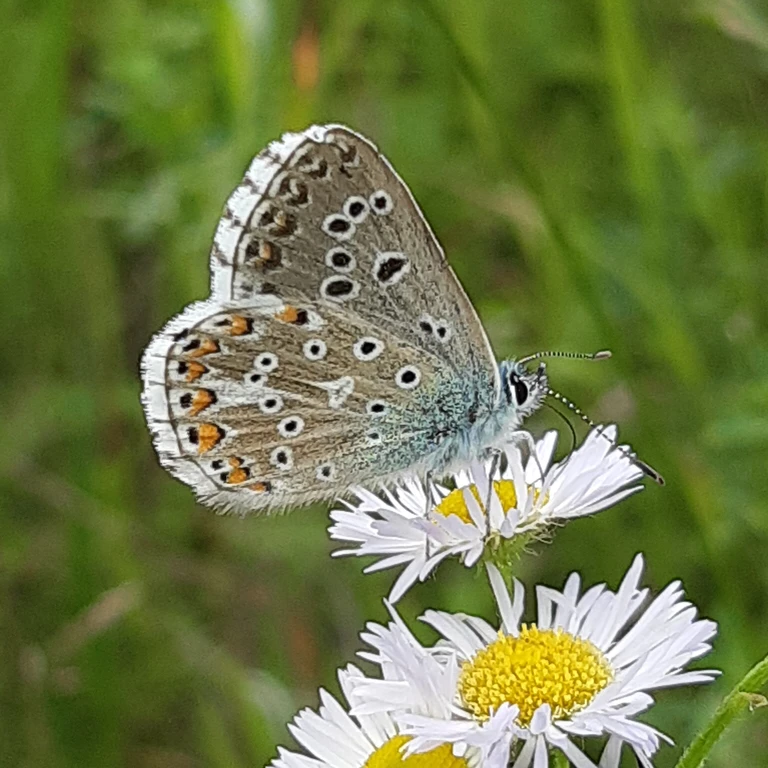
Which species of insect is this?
Lysandra bellargus
